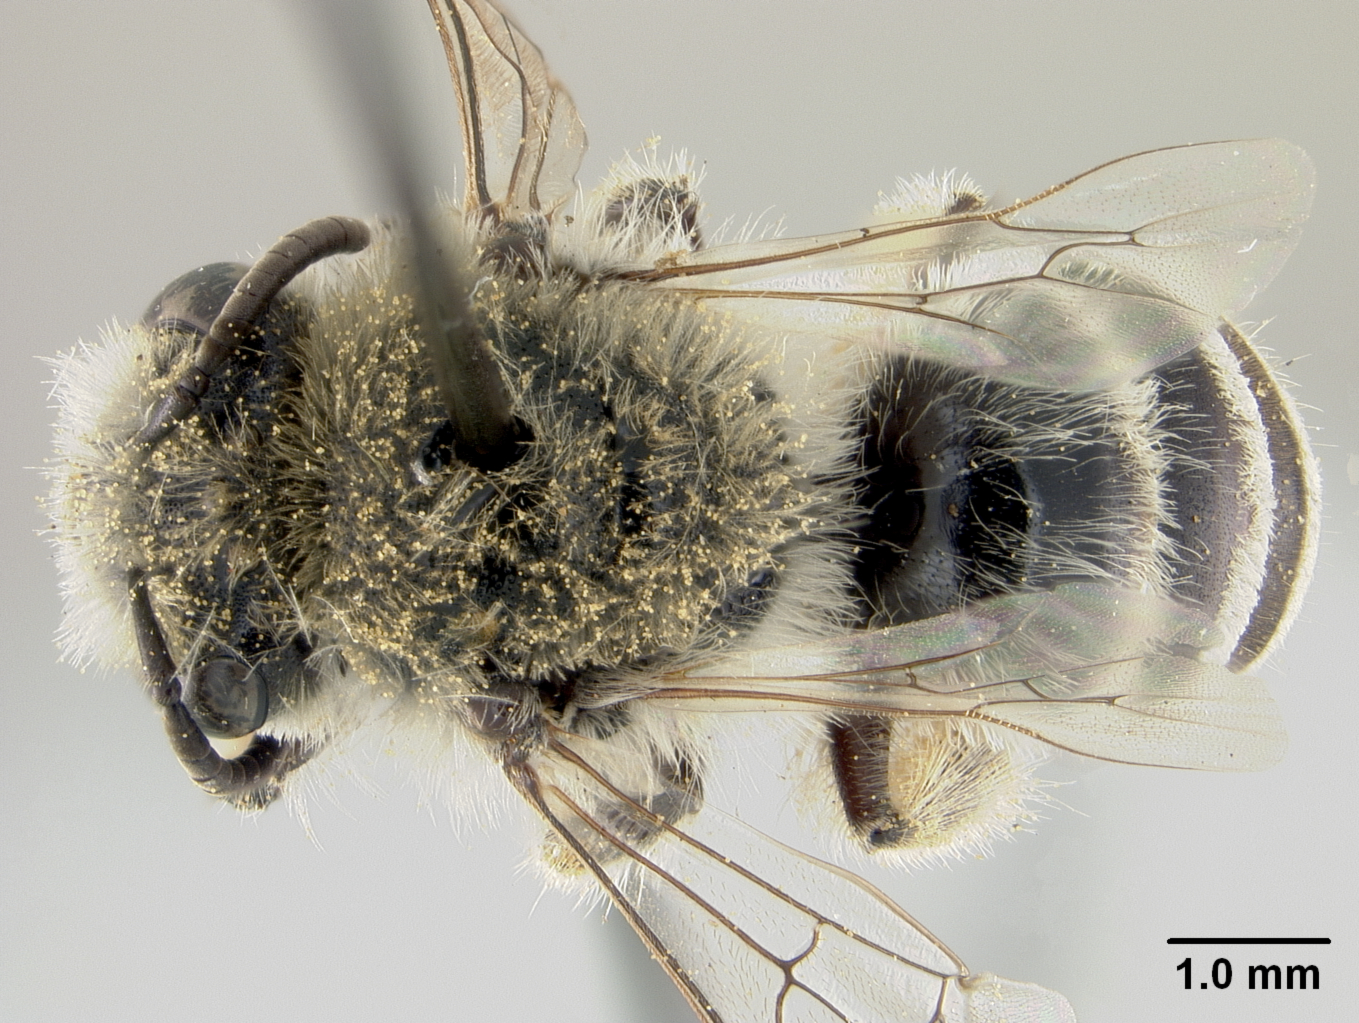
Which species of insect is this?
Colletes arenicola
